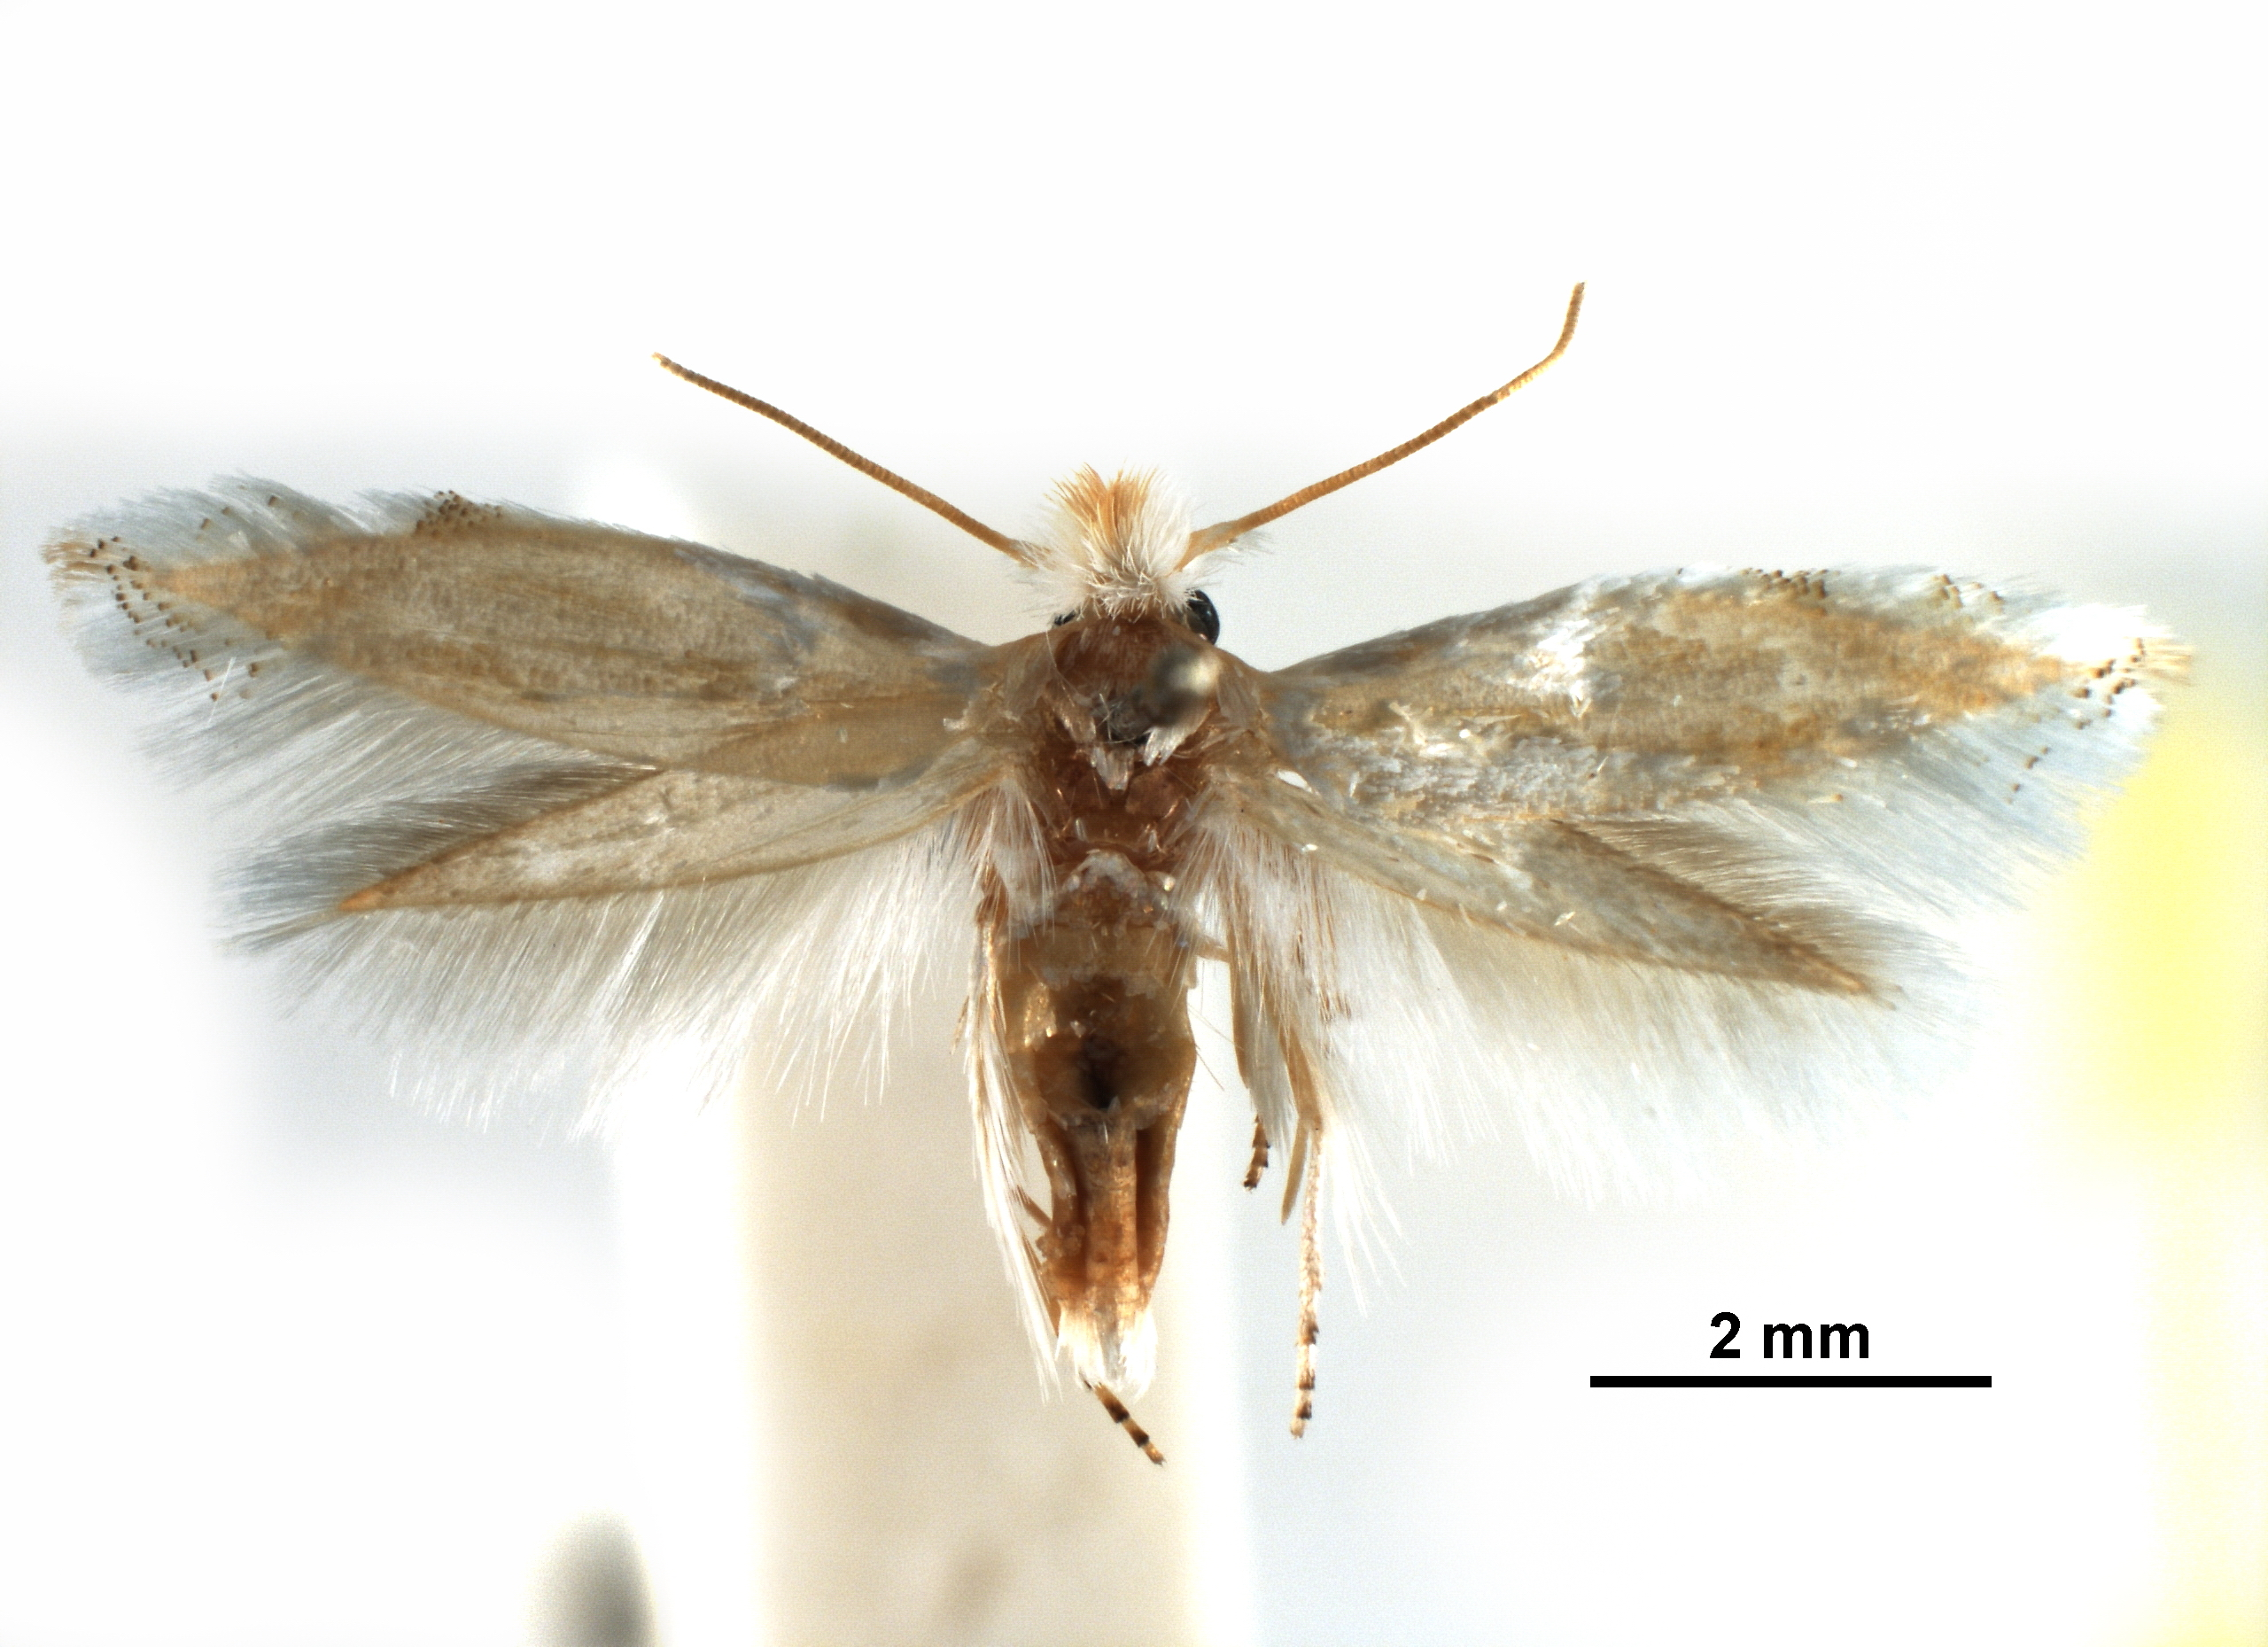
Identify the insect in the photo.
Bucculatrix simulans
